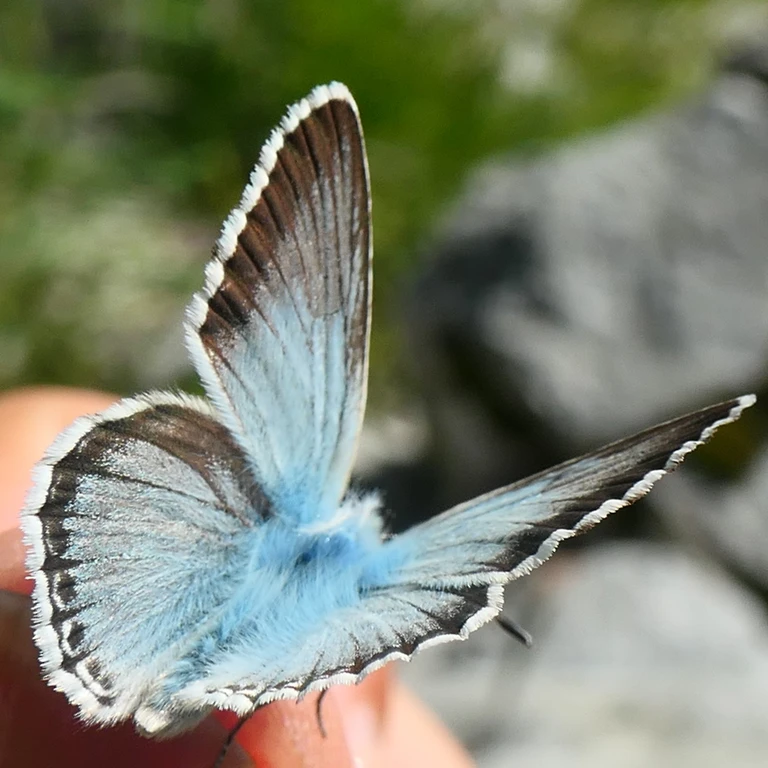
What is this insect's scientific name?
Lysandra coridon
